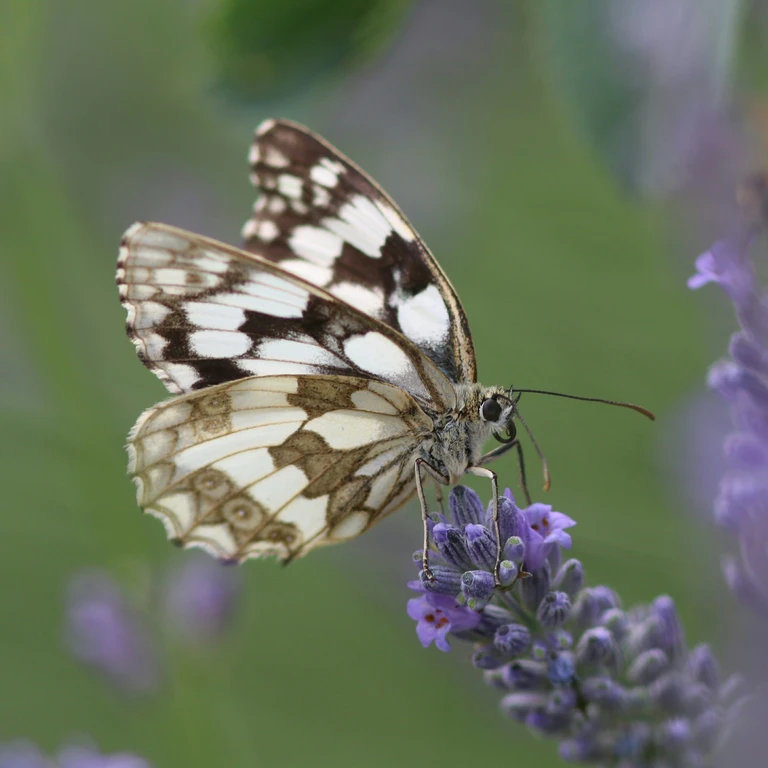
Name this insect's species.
Melanargia galathea
